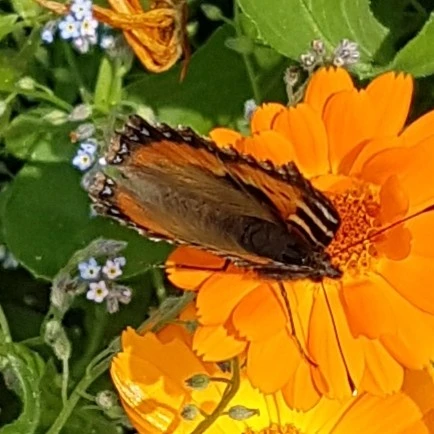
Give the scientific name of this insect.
Aglais urticae
